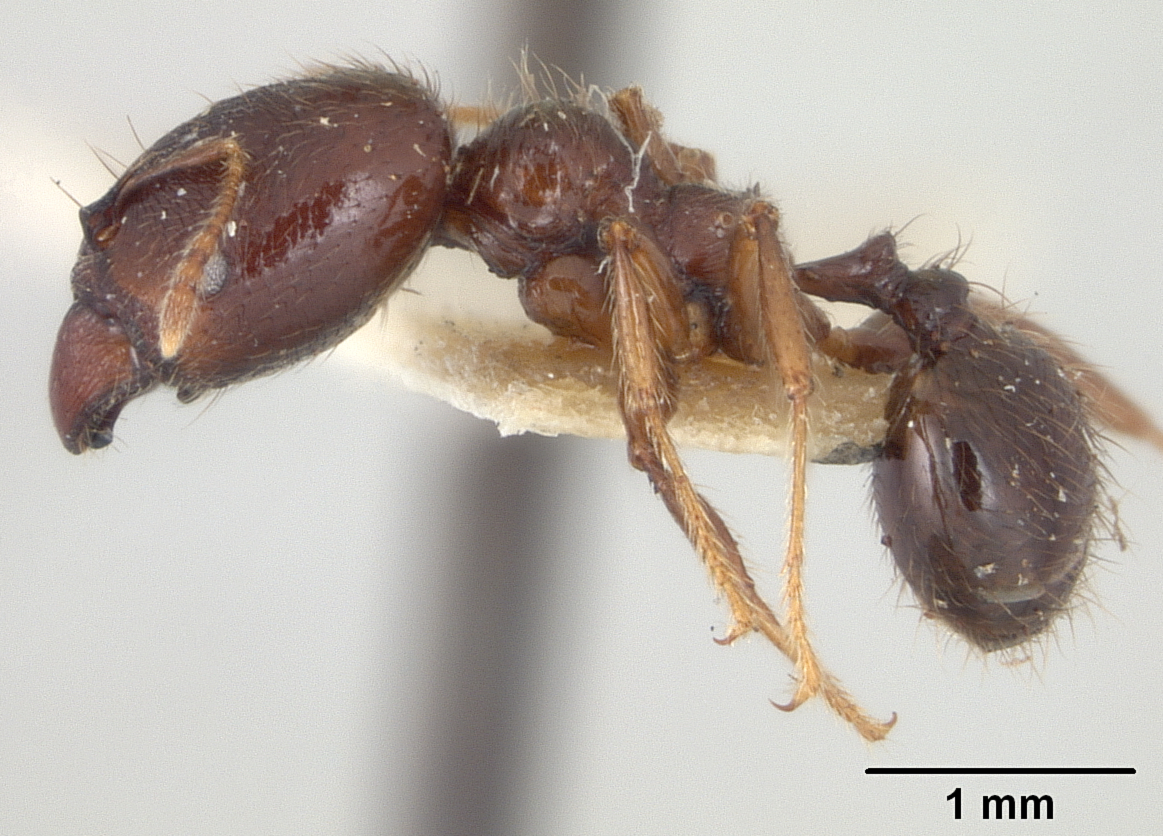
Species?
Pheidole walkeri
